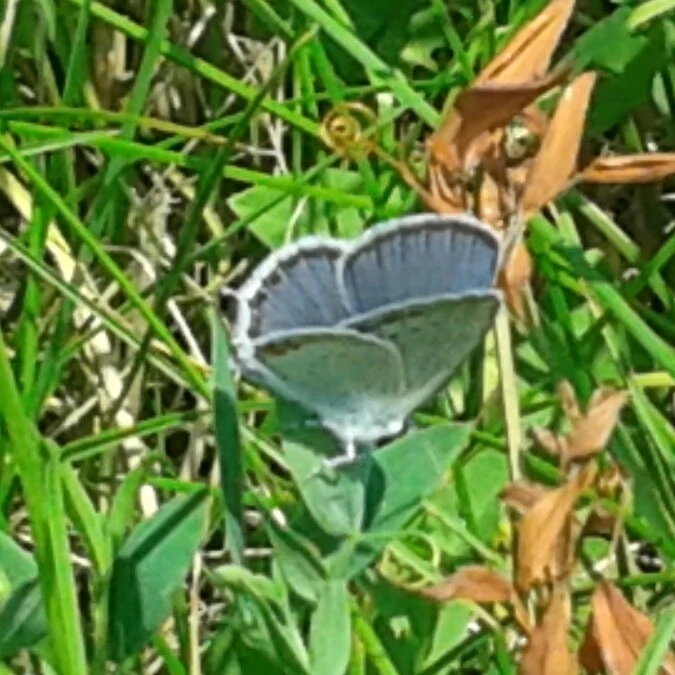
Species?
Cupido argiades (also Elkalyce argiades)
